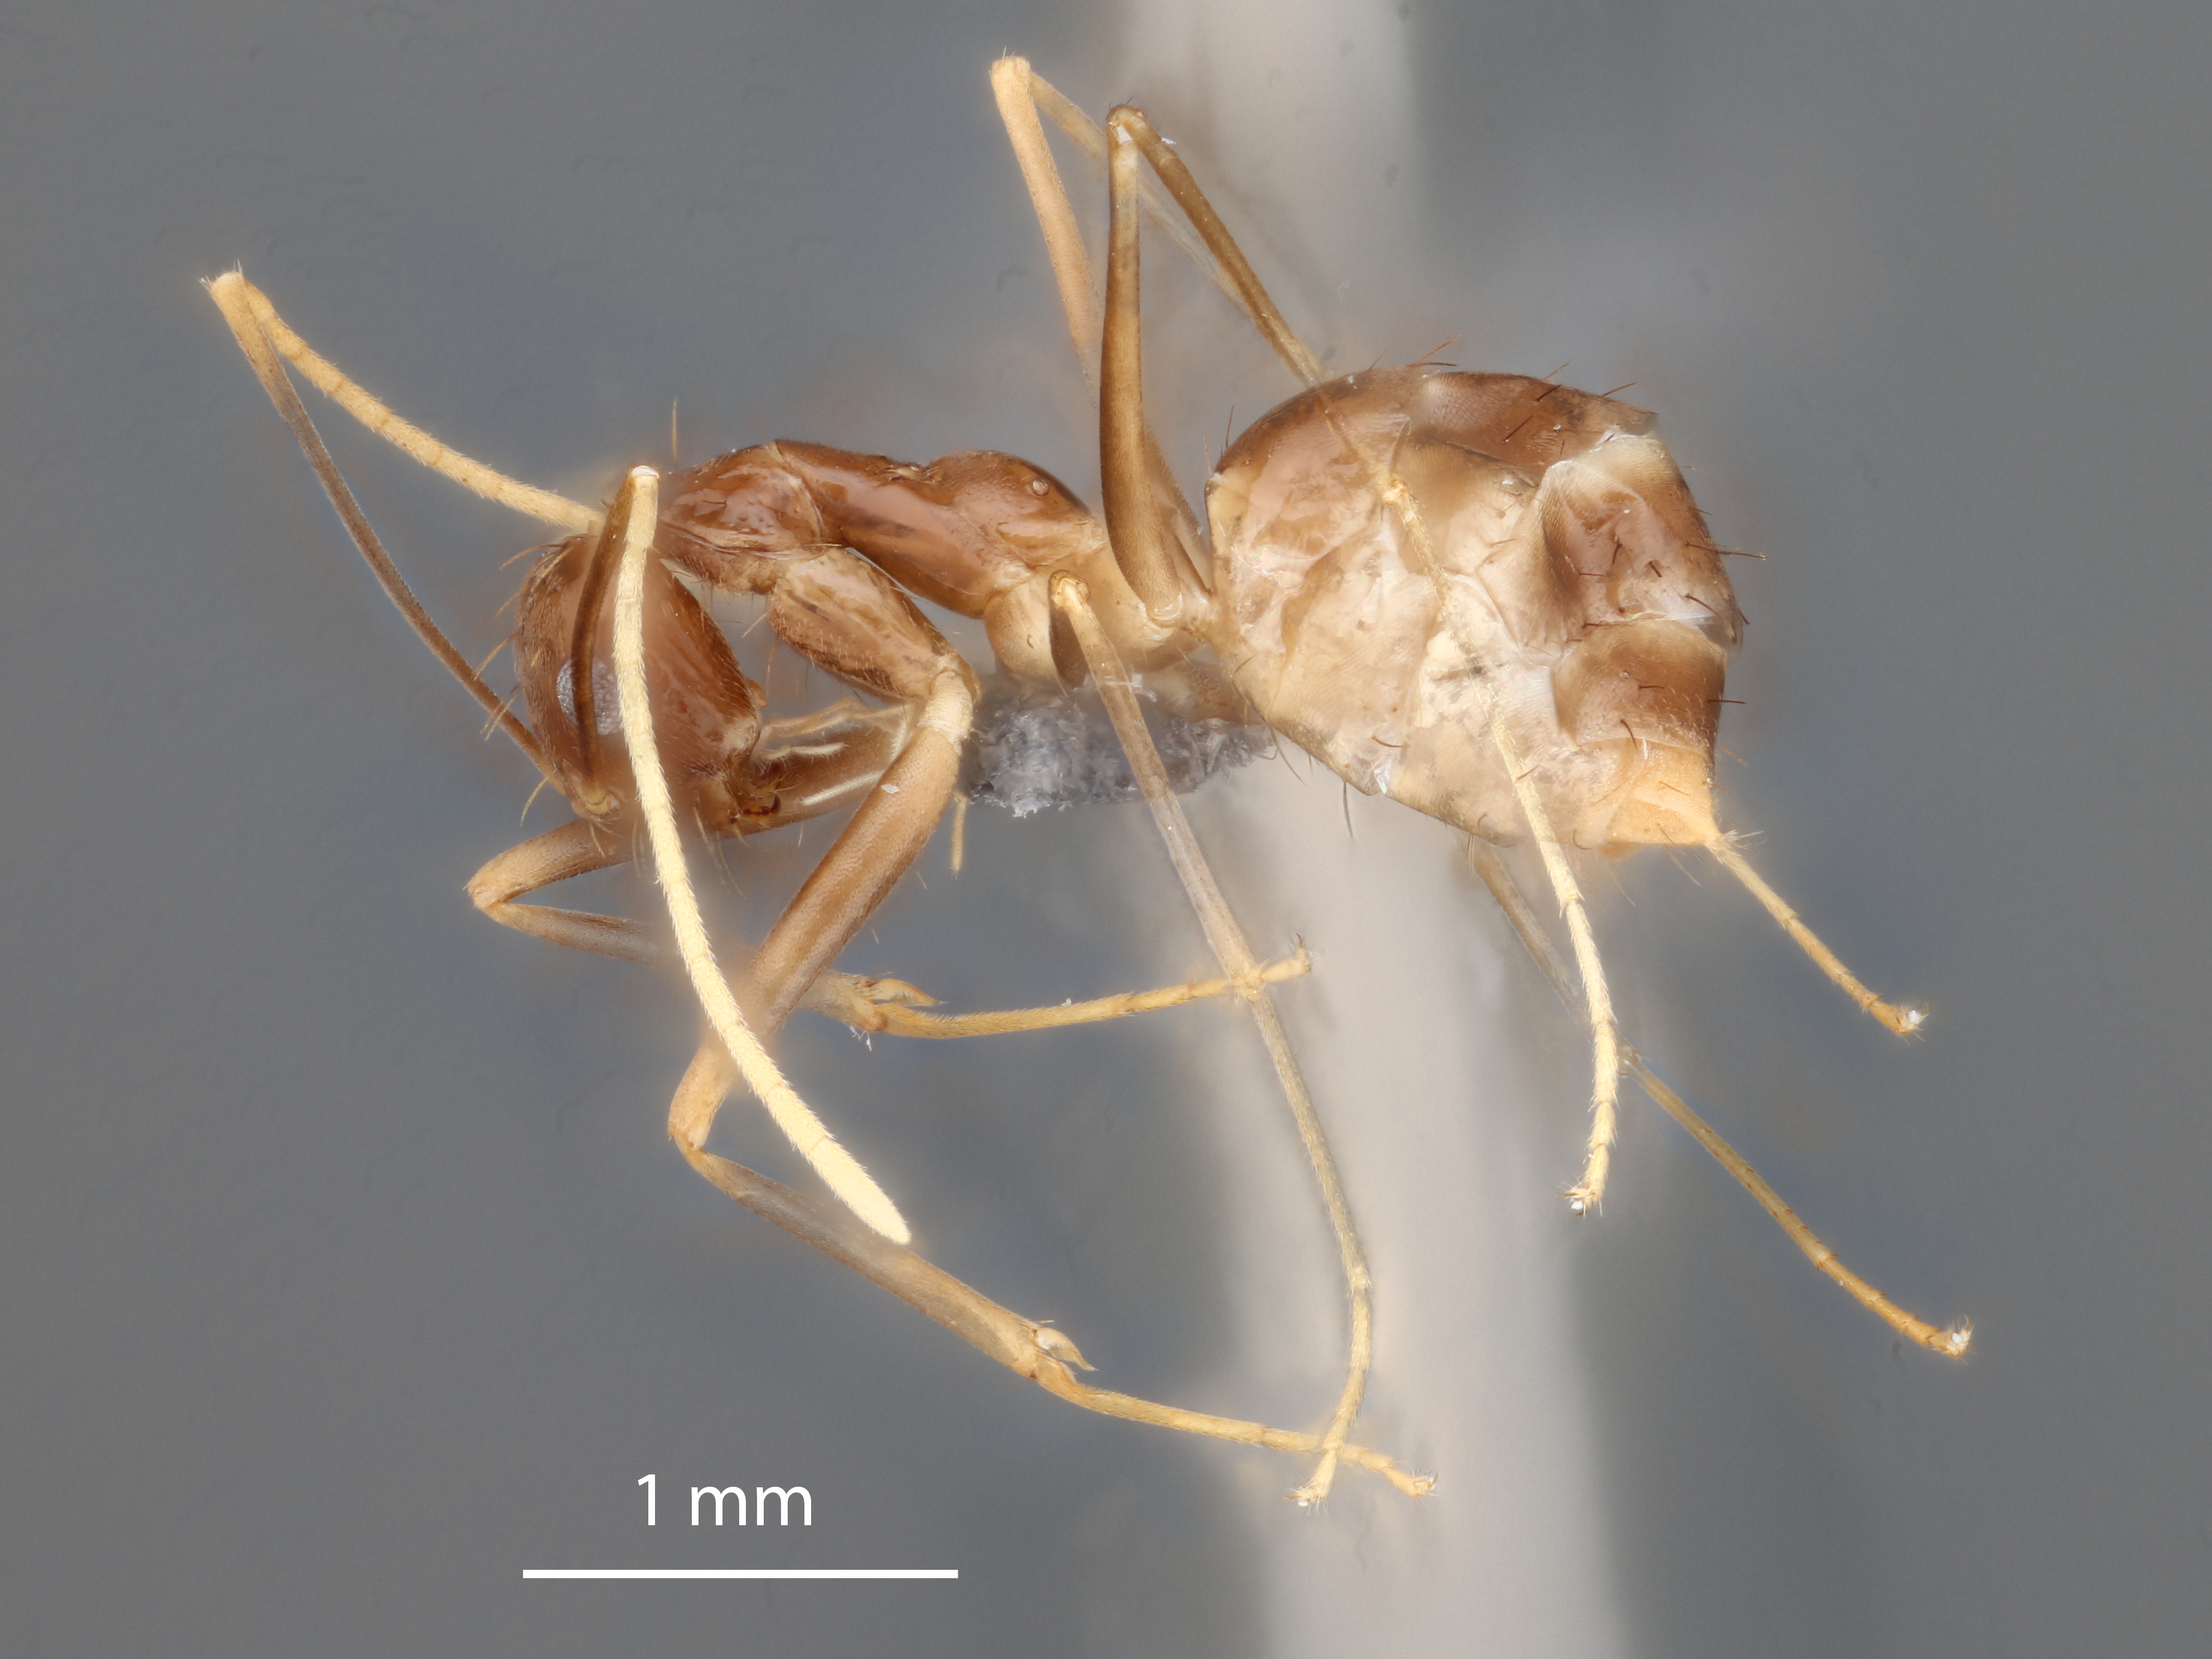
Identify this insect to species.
Zatania gloriosa
